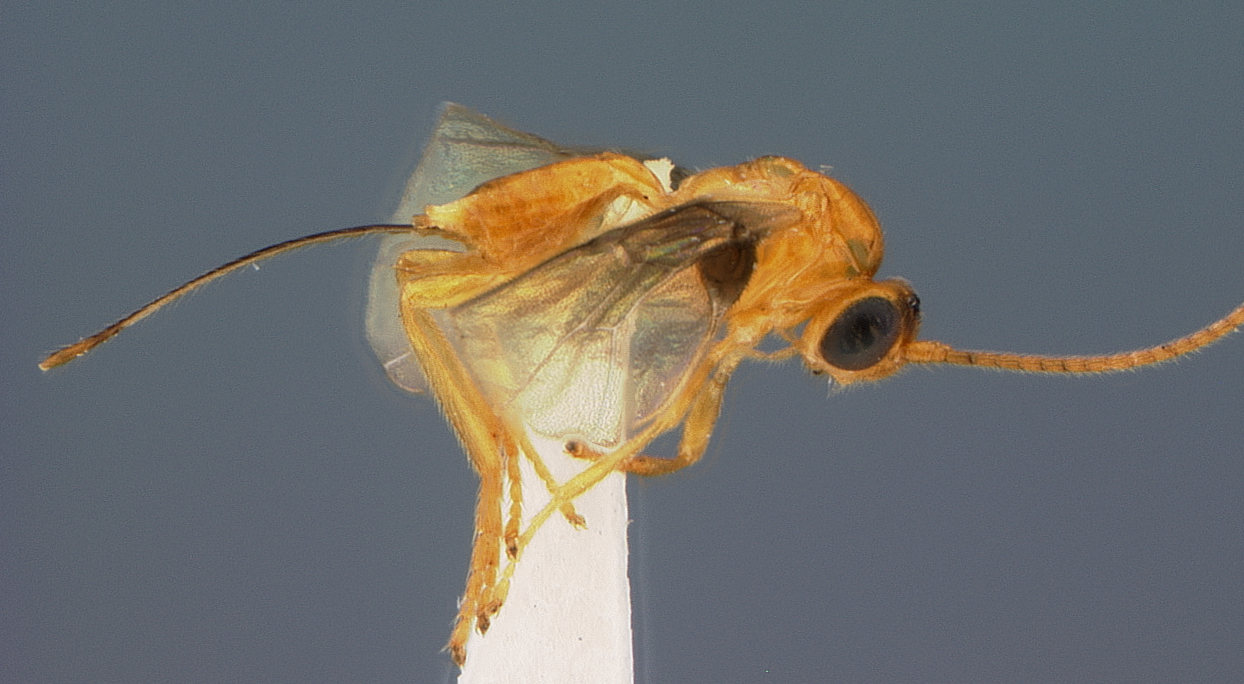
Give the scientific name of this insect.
Austroopius muesebecki
